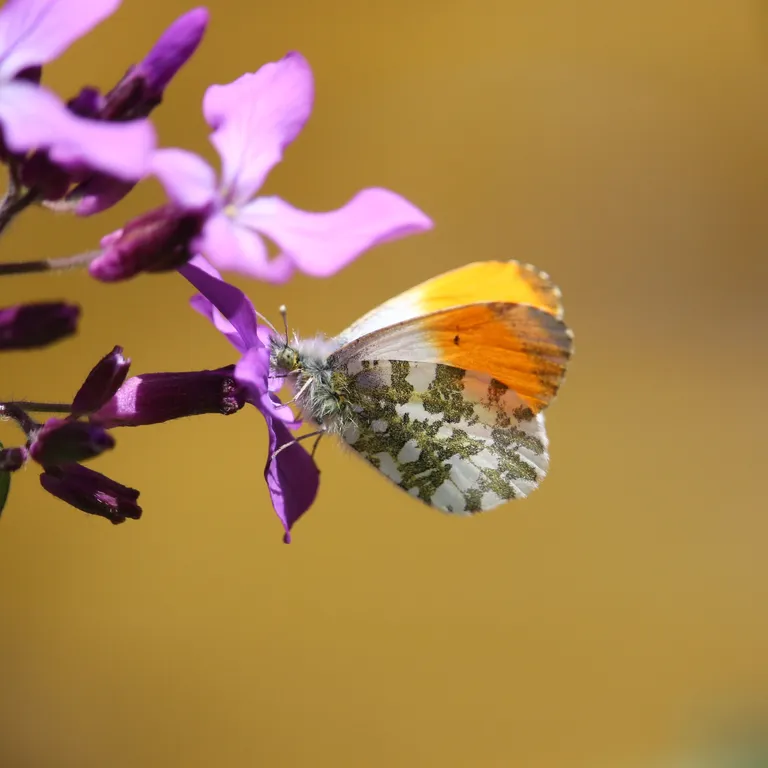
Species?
Anthocharis cardamines
